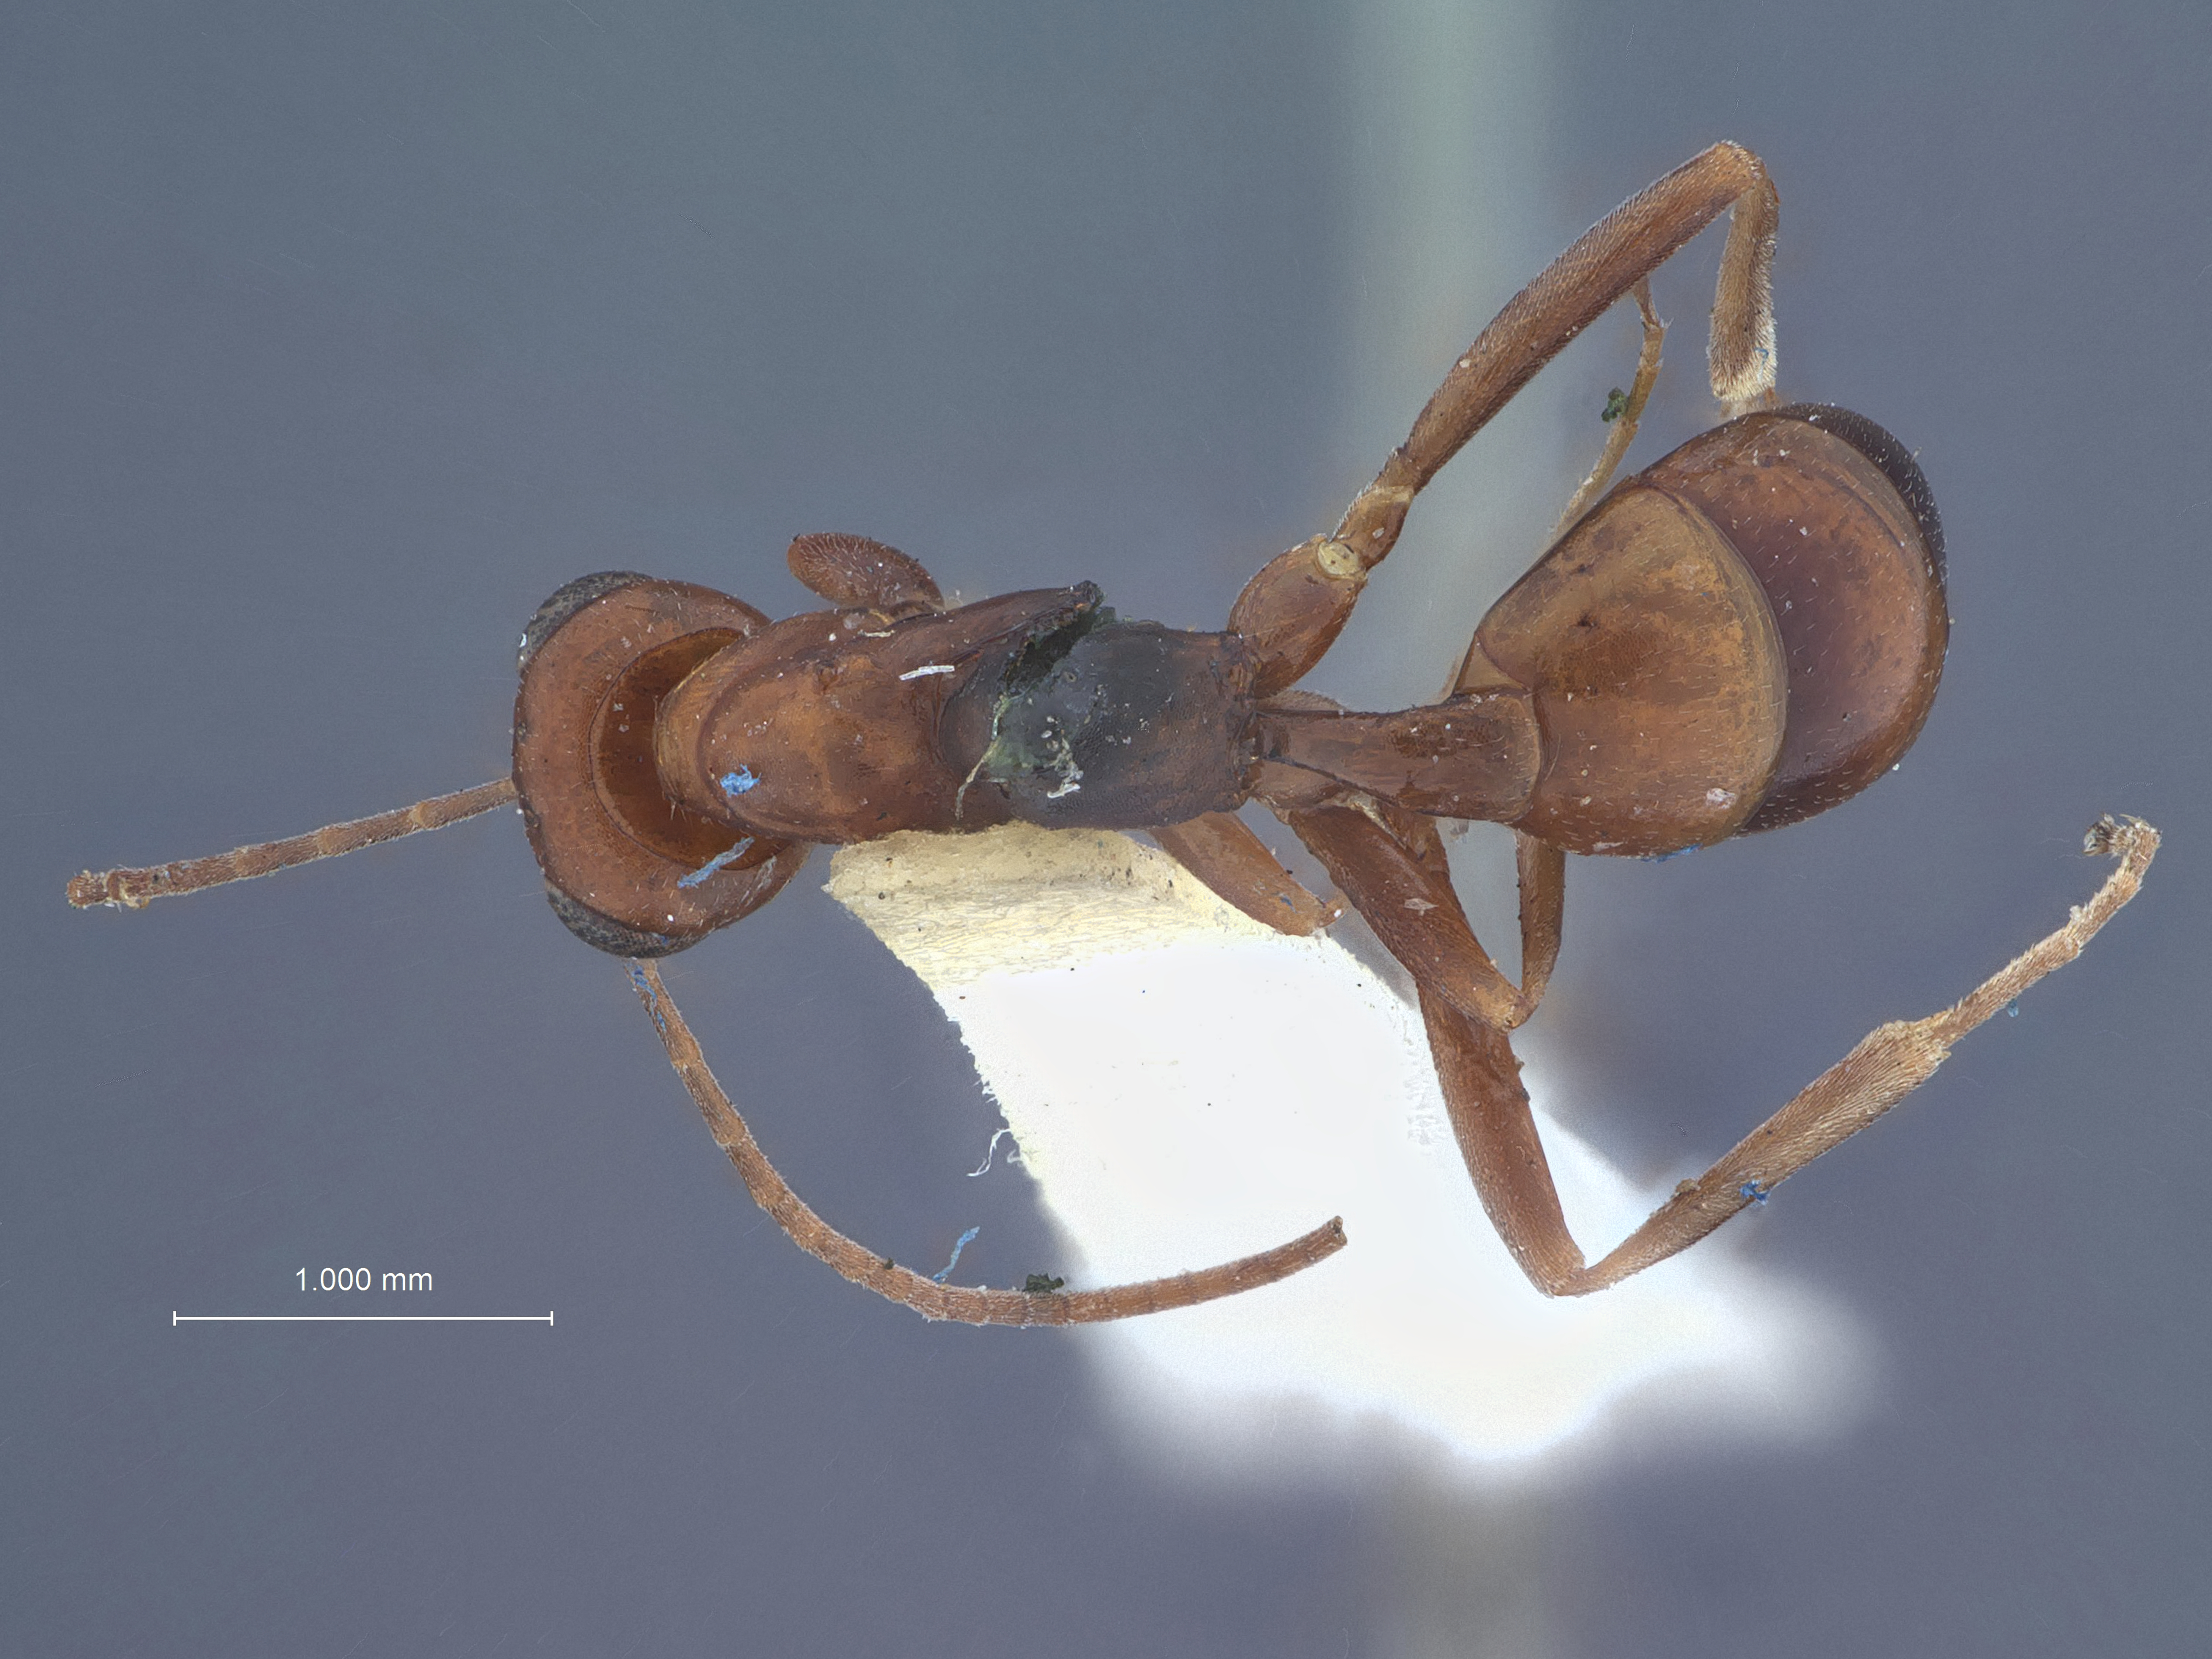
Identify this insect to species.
Pezomachus nodosus
